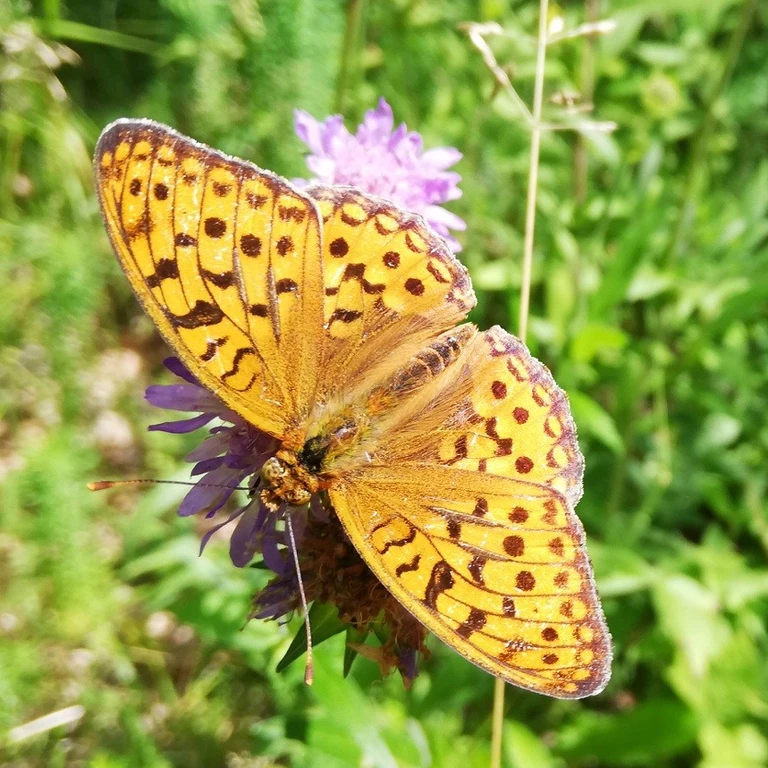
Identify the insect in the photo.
Fabriciana adippe
